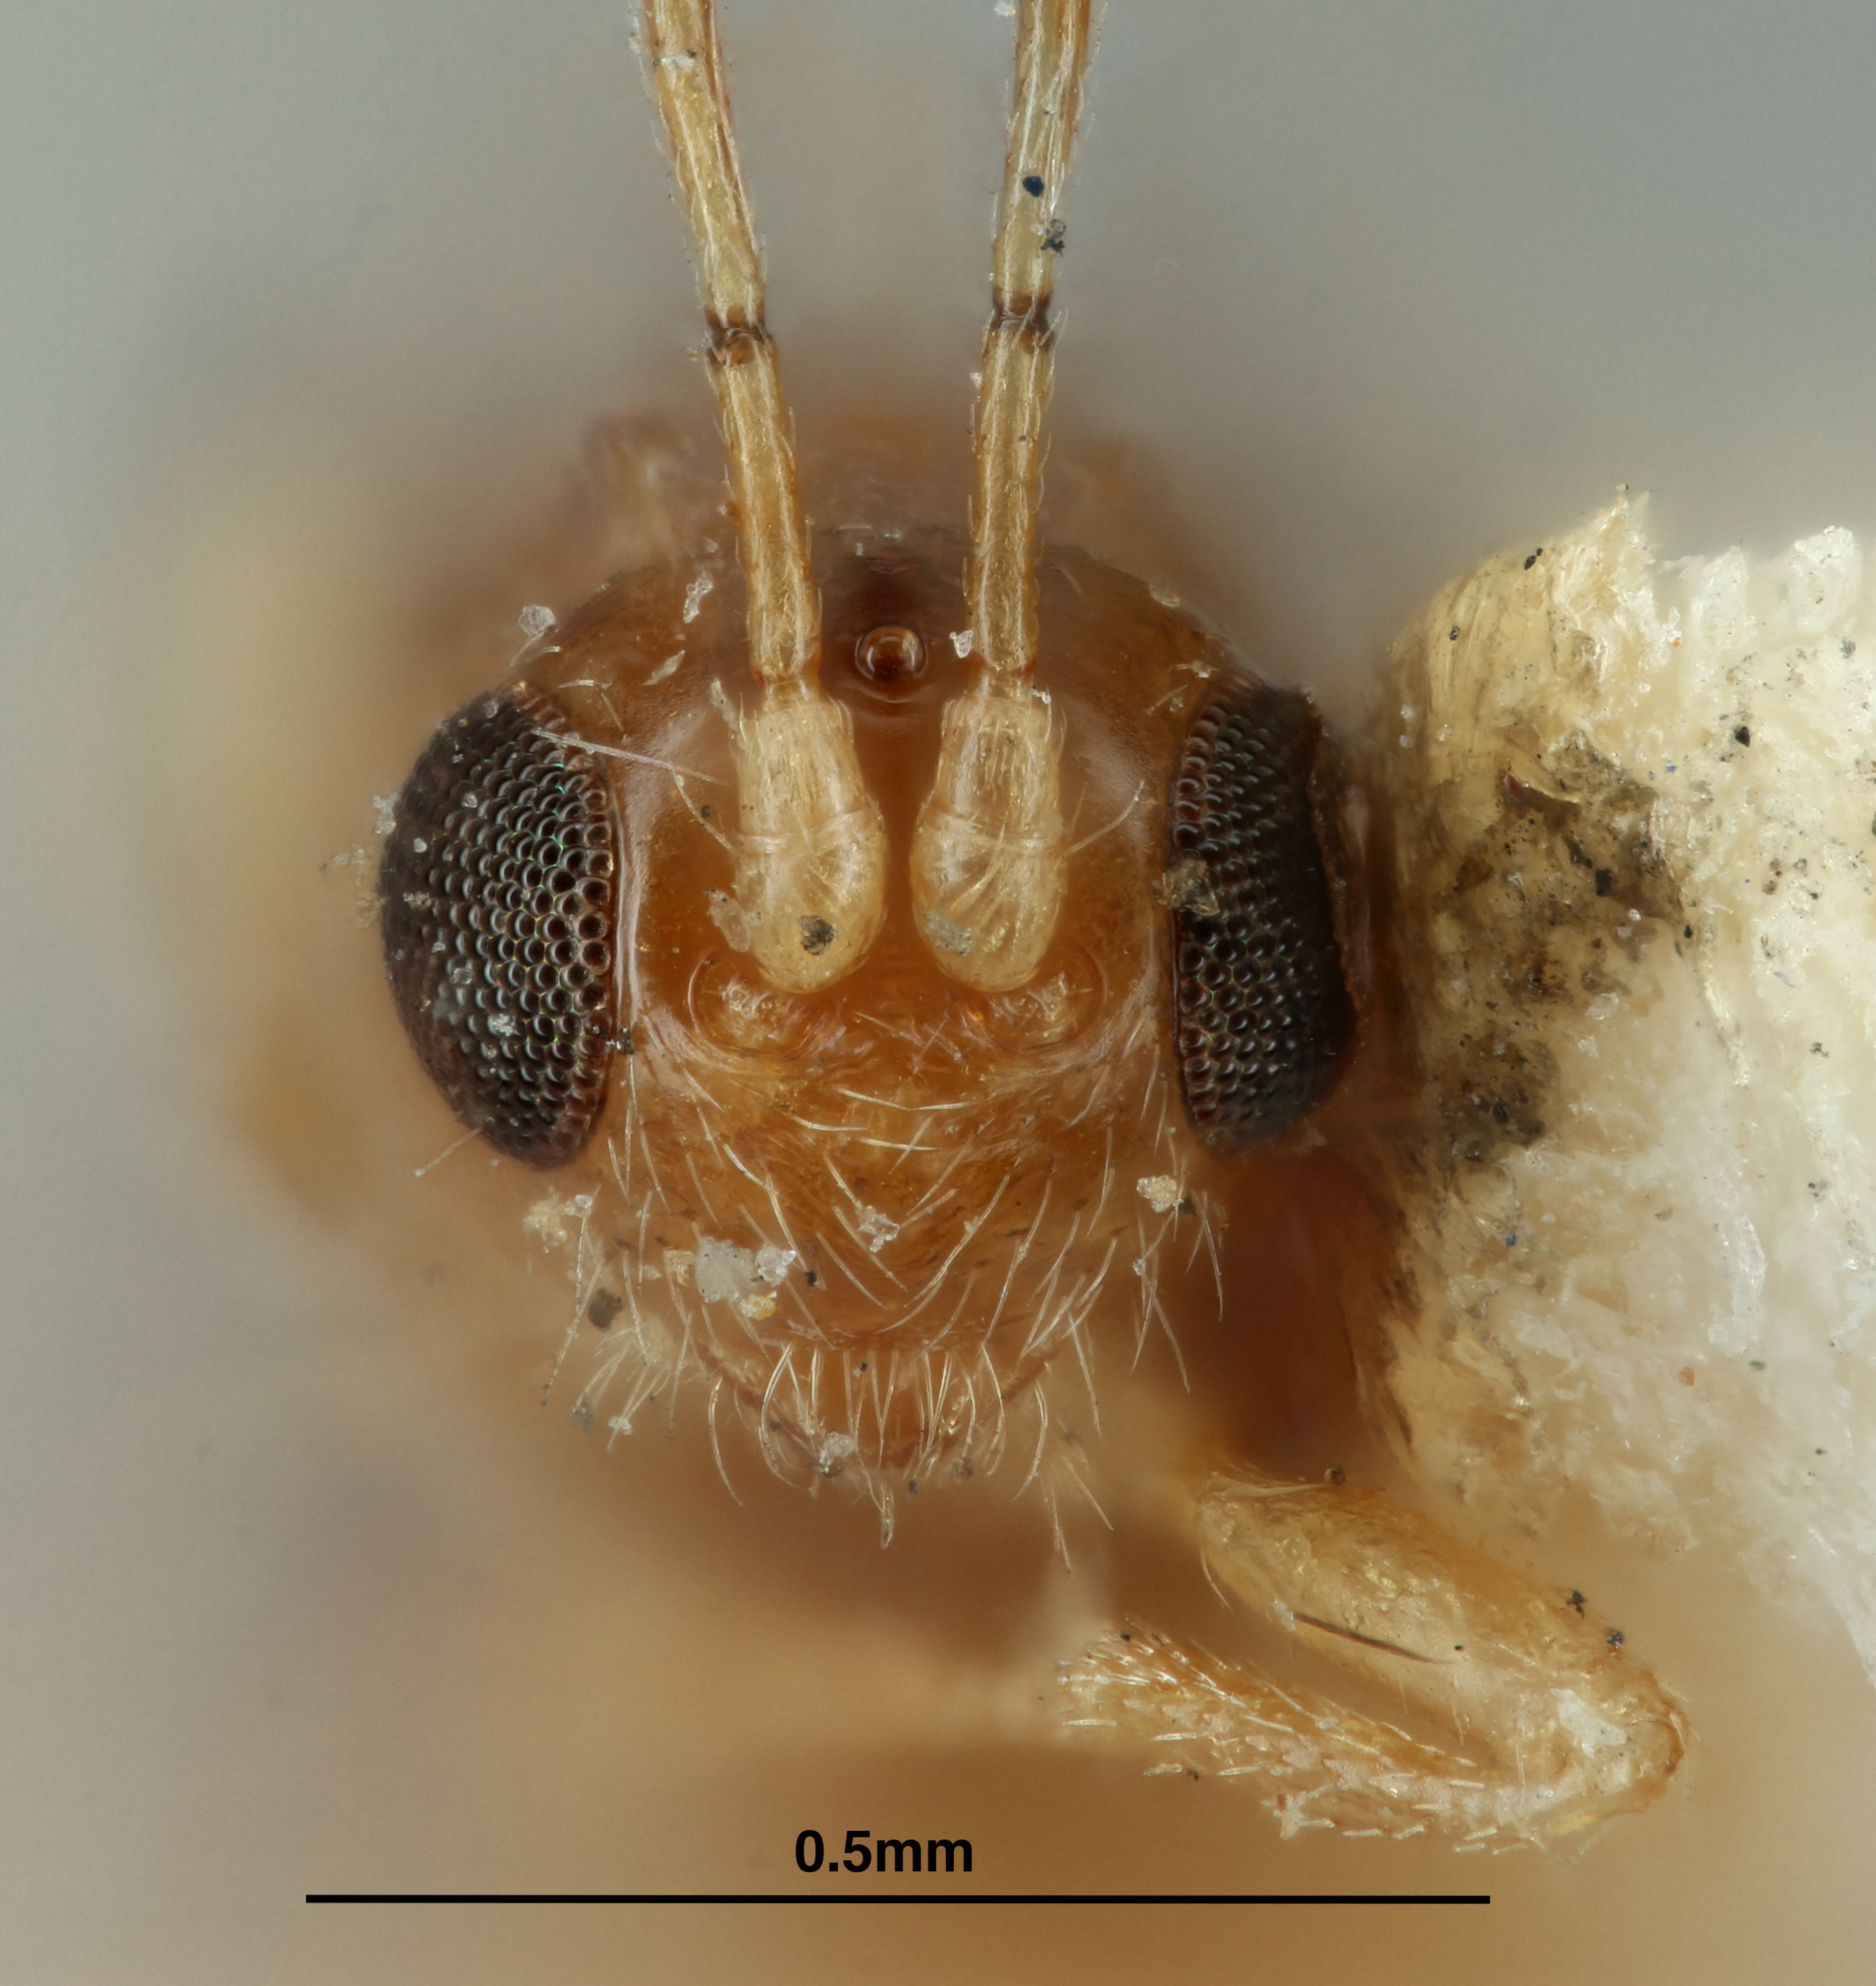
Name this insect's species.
Ecphylus terminalis
